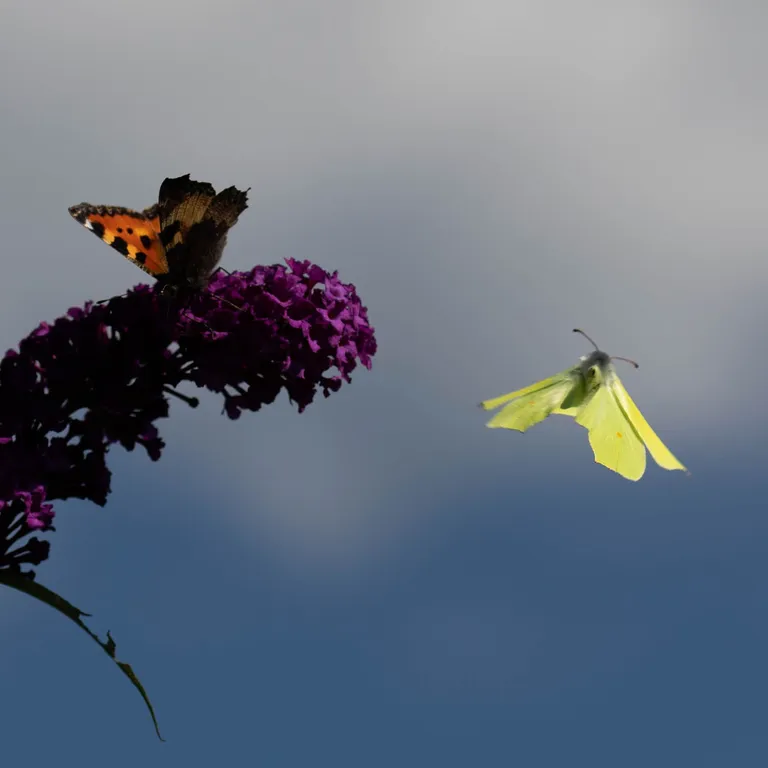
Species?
Gonepteryx rhamni
